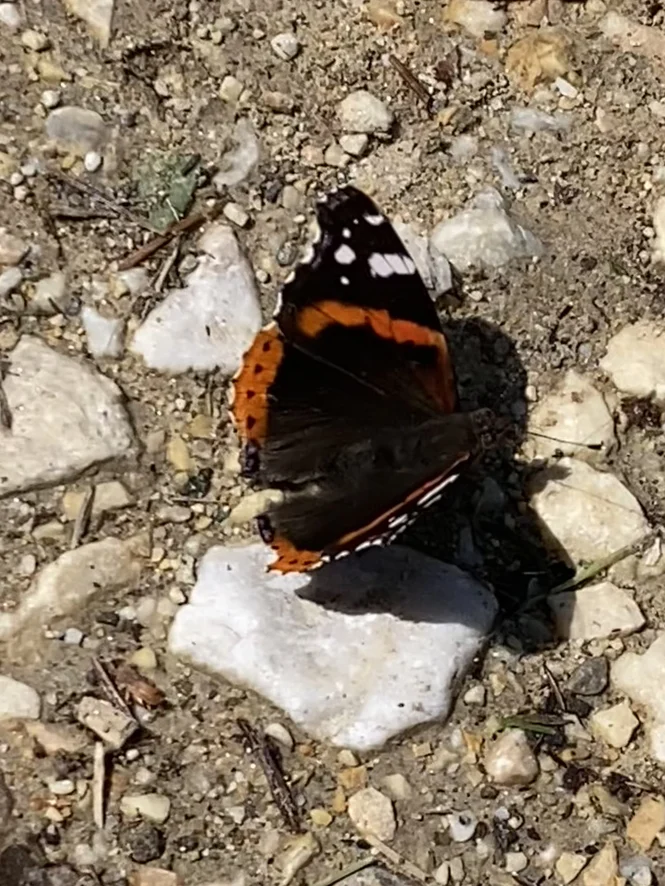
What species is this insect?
Vanessa atalanta
